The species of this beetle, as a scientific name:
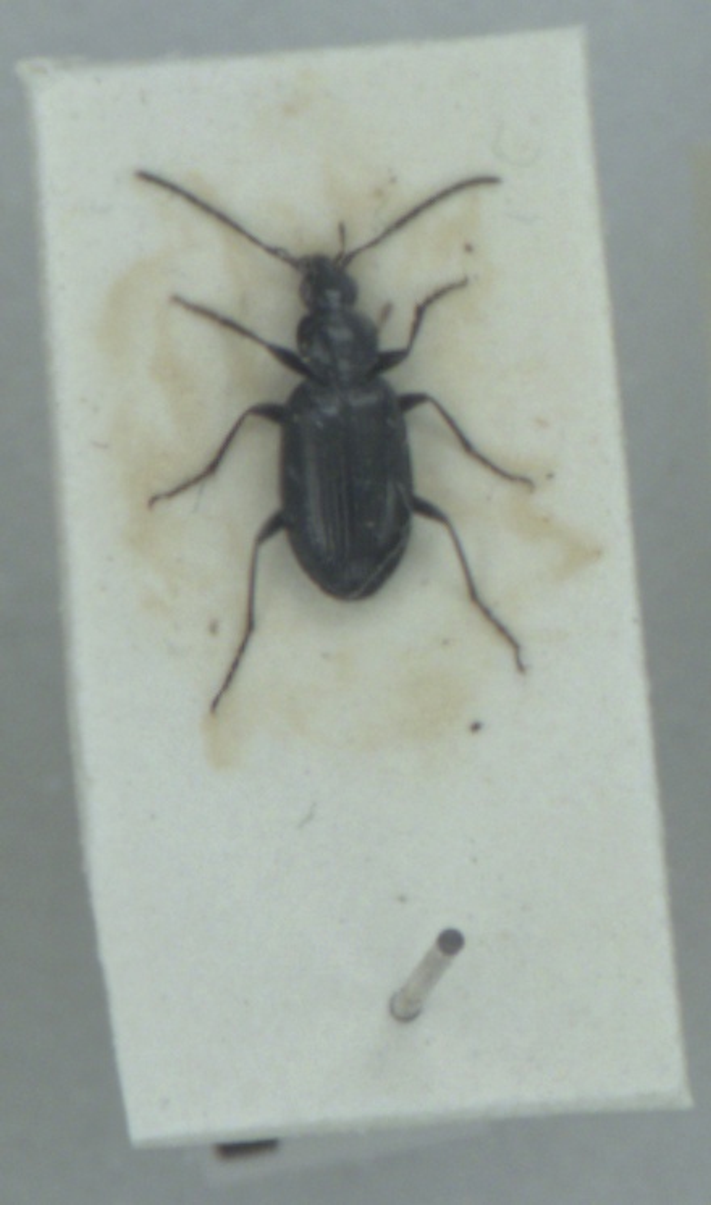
Agonum gracile
